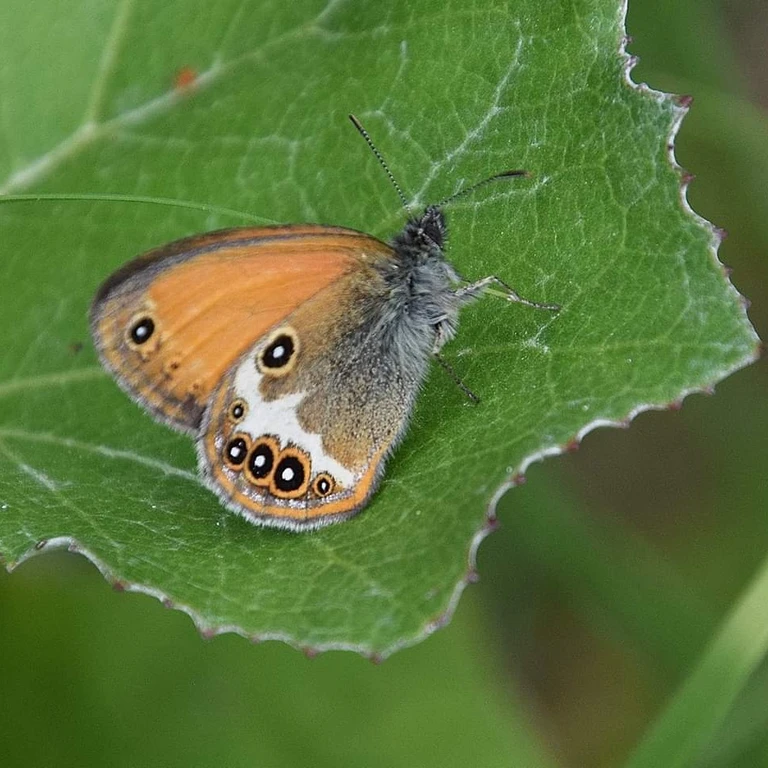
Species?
Coenonympha arcania
